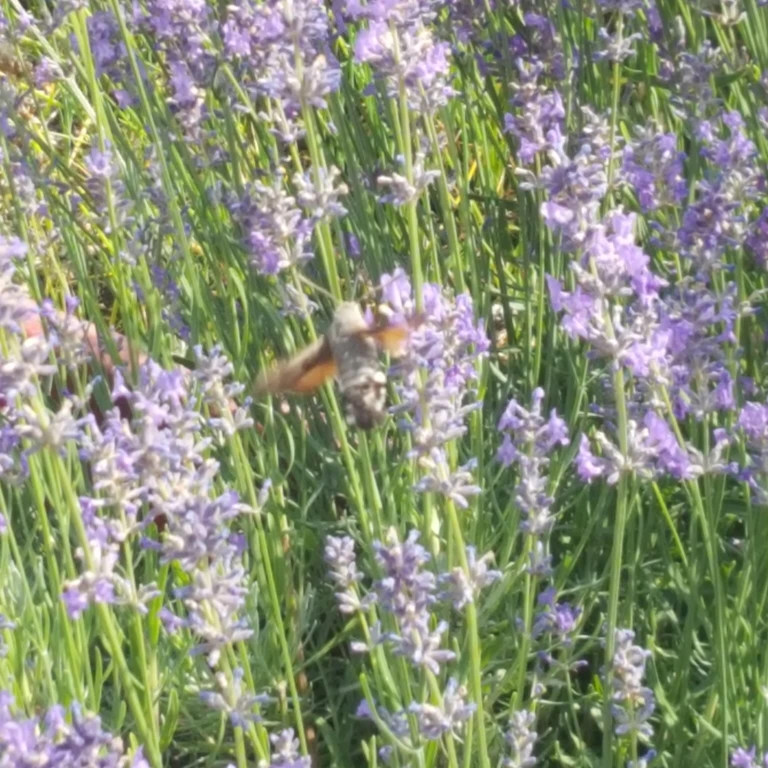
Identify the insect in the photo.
Macroglossum stellatarum
